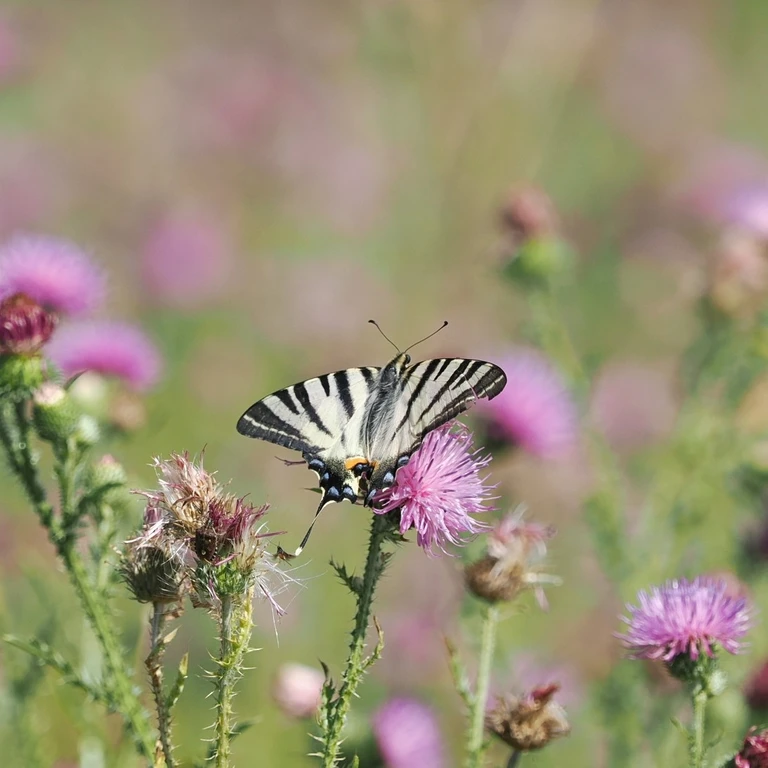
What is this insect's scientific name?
Iphiclides podalirius
